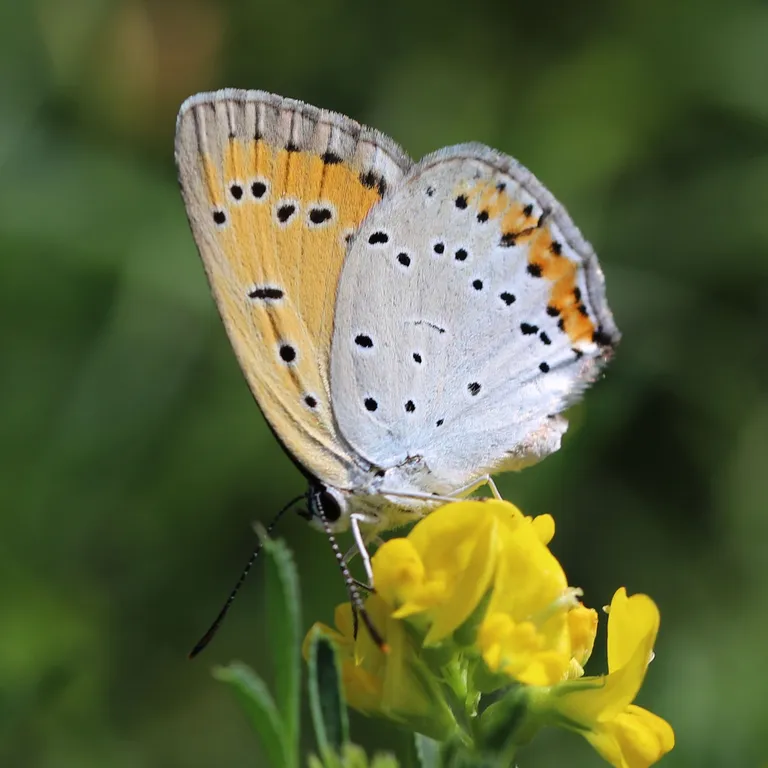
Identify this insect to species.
Lycaena dispar
